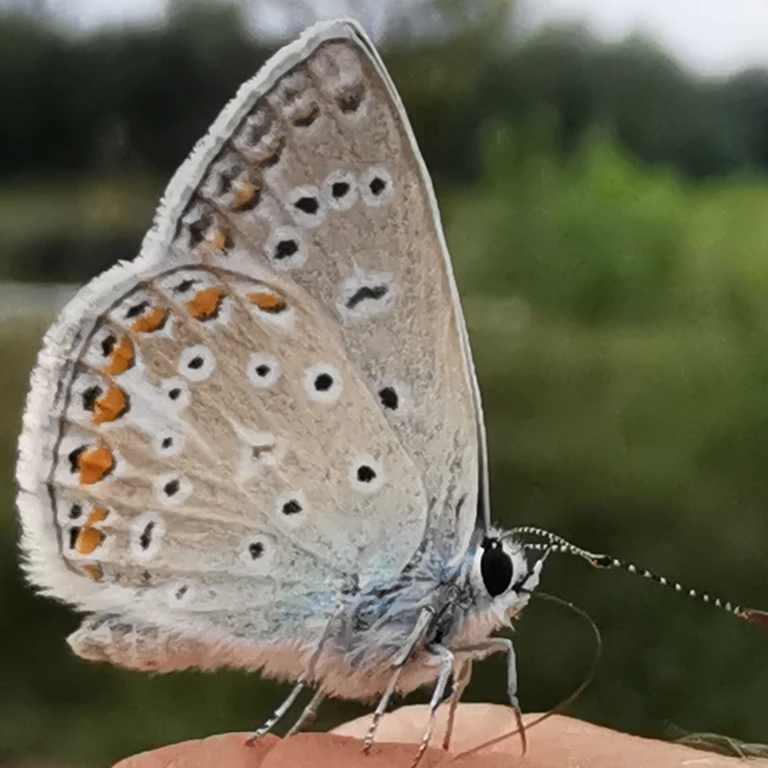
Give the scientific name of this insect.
Polyommatus icarus
